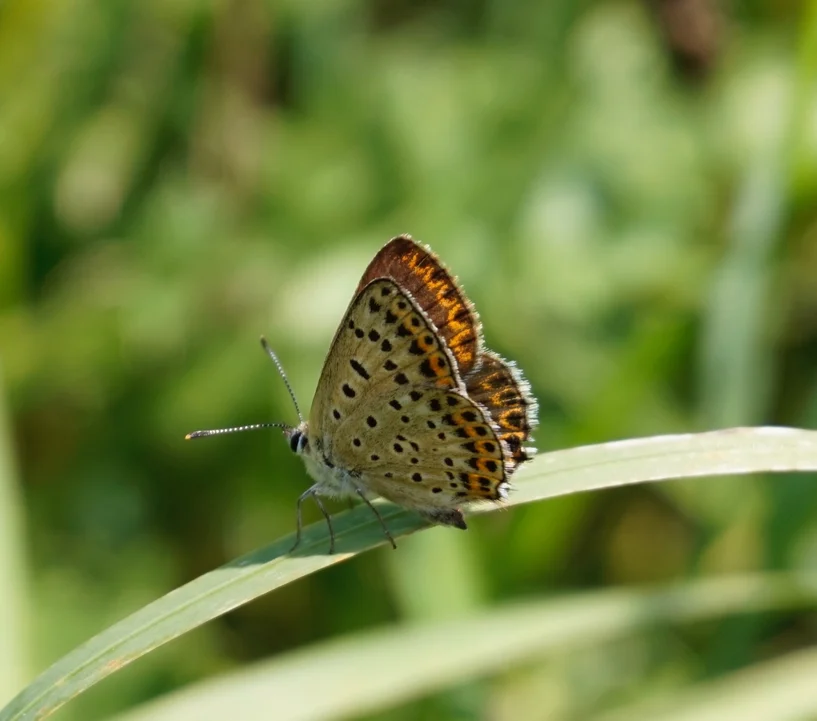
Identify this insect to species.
Lycaena tityrus (also Loweia tityrus)
